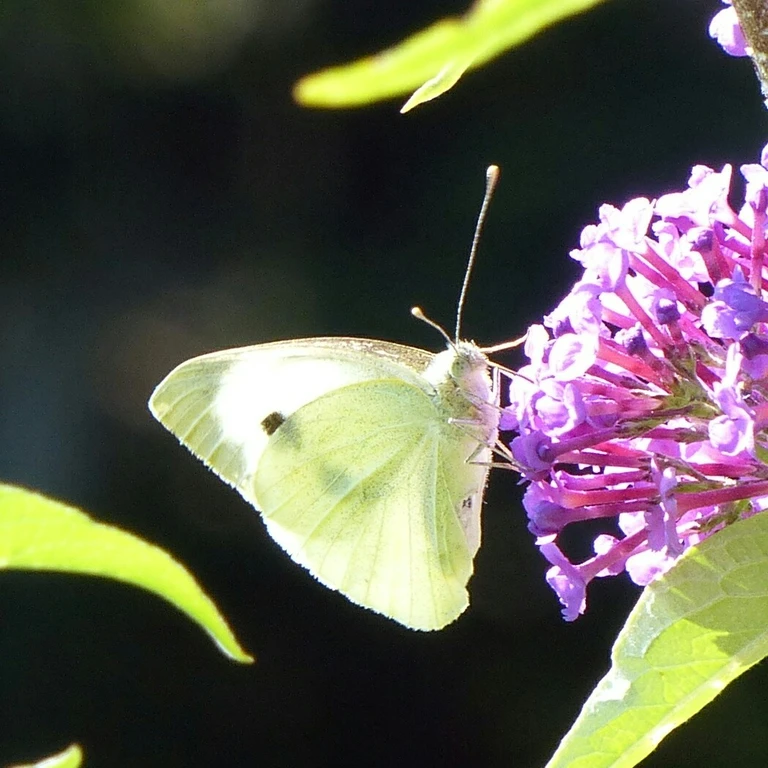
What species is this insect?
Pieris brassicae
